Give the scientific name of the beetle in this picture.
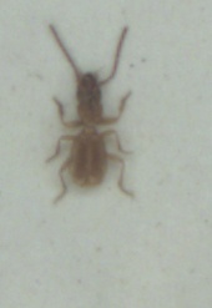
Aepopsis robinii
